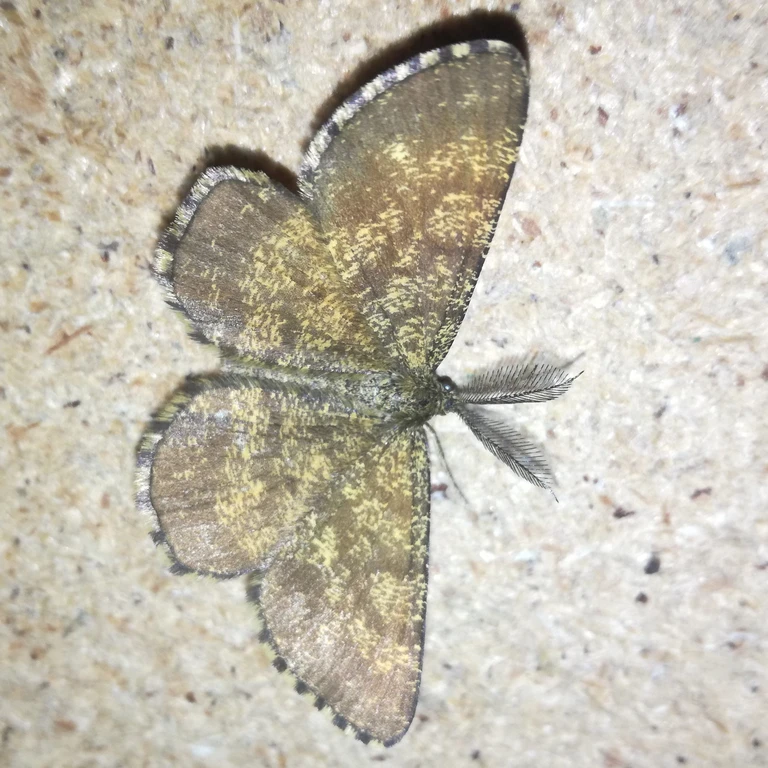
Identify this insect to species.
Ematurga atomaria
